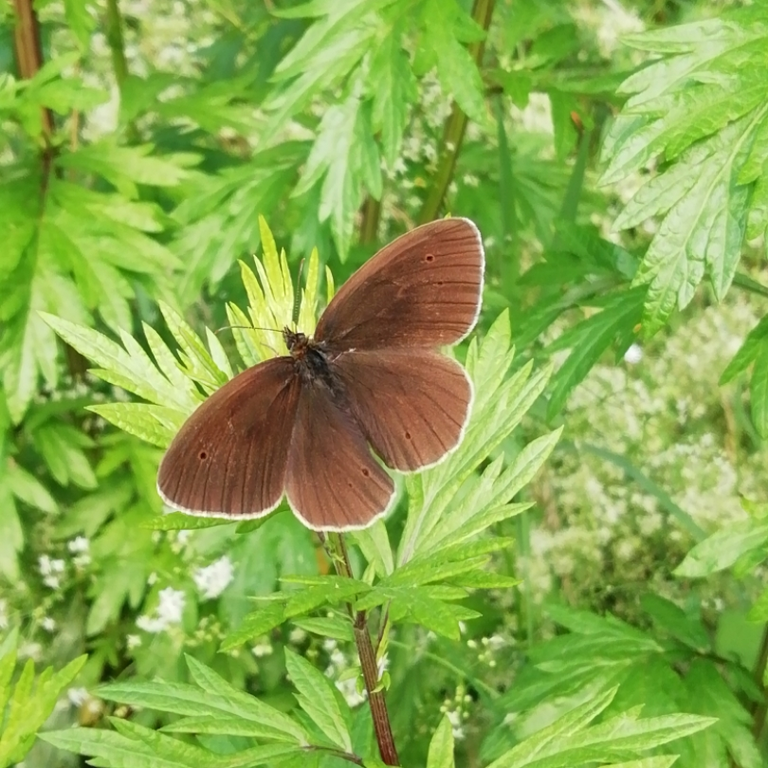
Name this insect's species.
Aphantopus hyperantus
